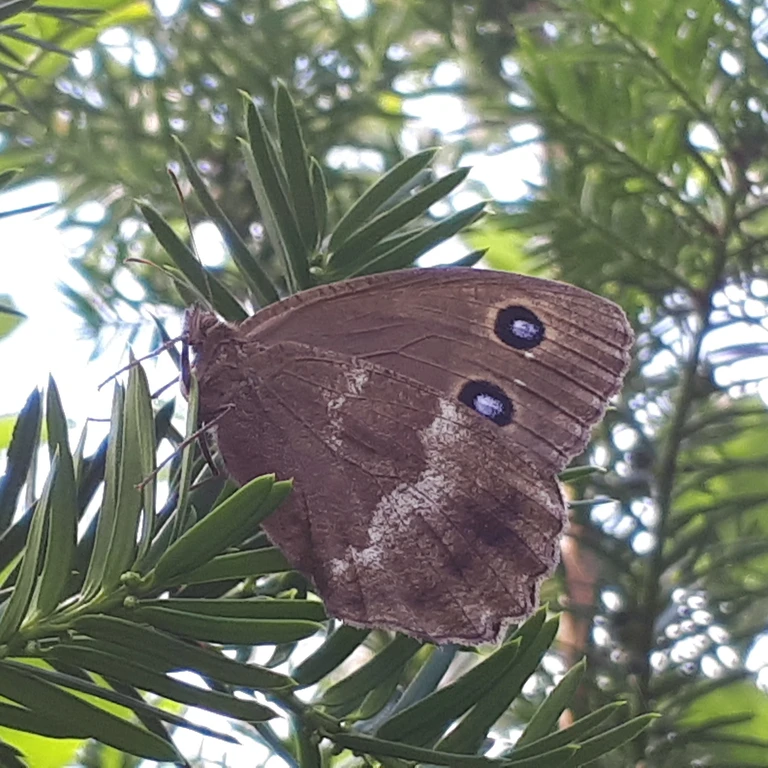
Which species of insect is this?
Minois dryas
